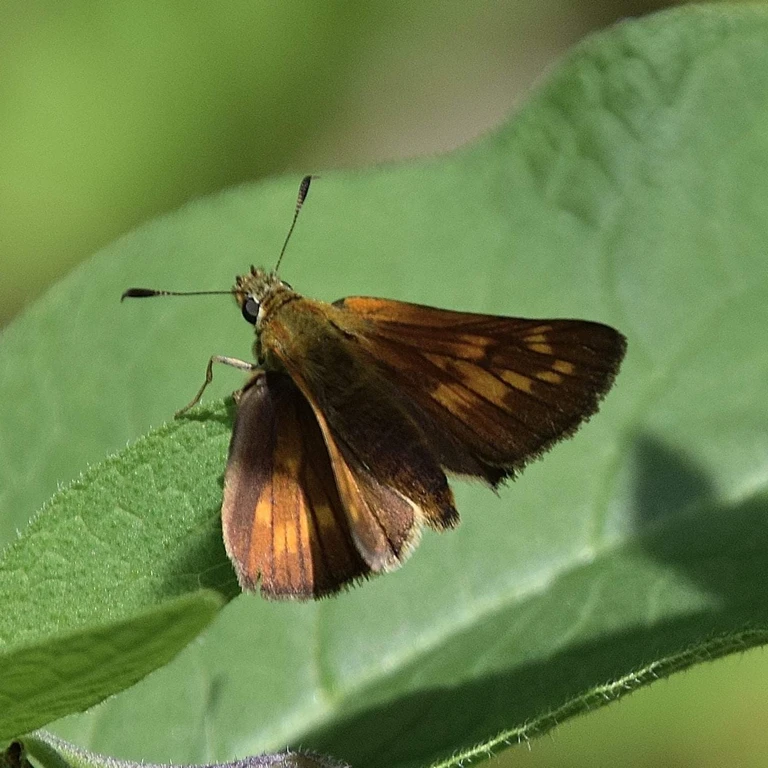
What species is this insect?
Ochlodes sylvanus (also Ochlodes venata)
